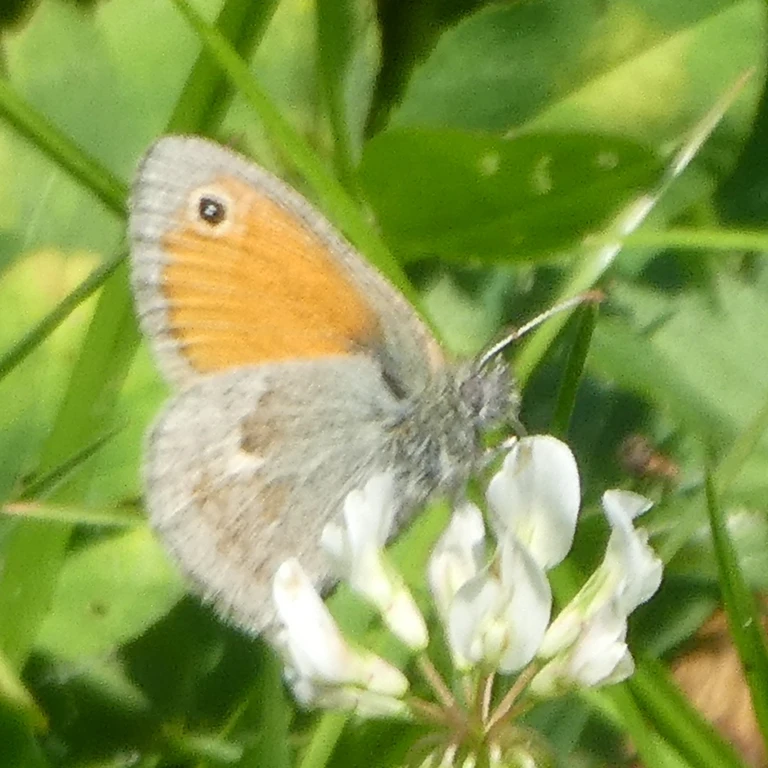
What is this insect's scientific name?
Coenonympha pamphilus
